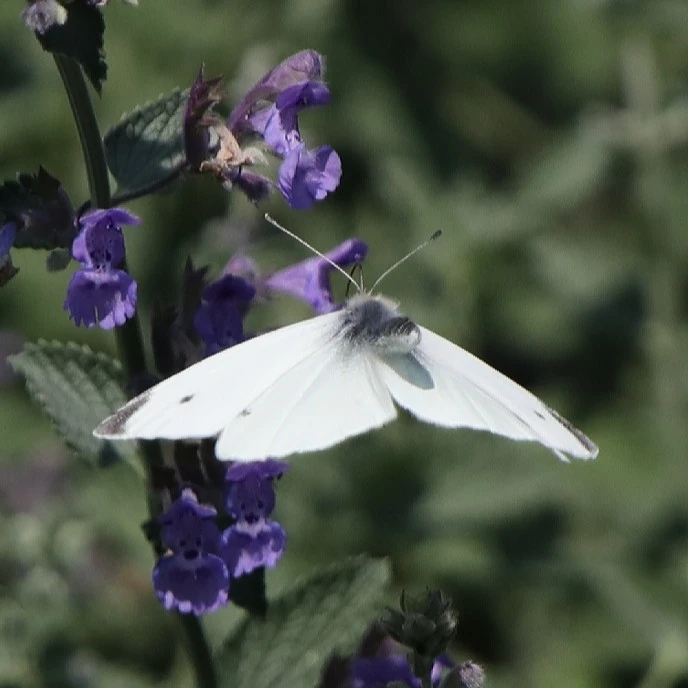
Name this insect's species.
Pieris rapae
